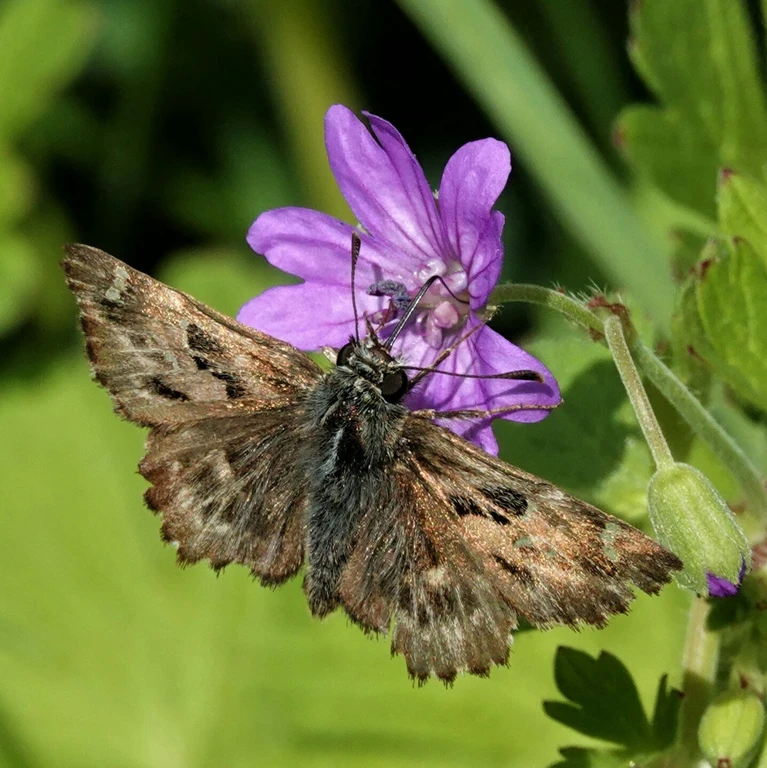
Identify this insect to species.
Carcharodus alceae
